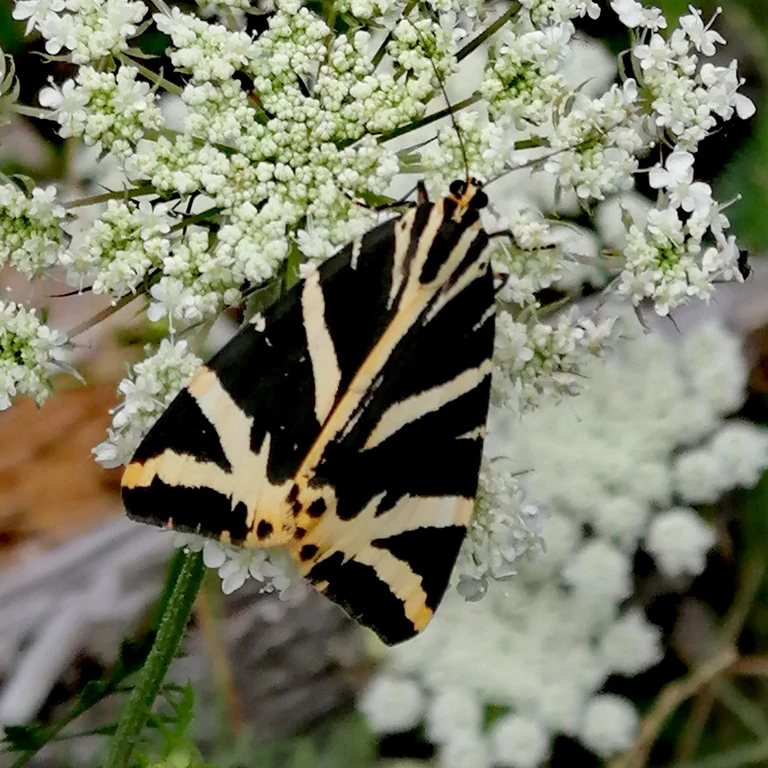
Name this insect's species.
Euplagia quadripunctaria
